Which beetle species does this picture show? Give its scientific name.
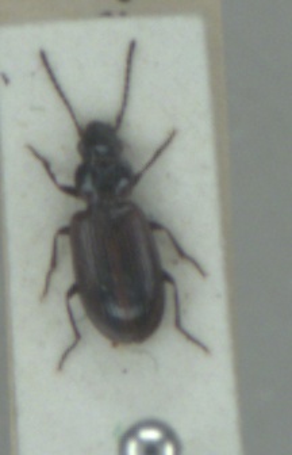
Dicheirotrichus cognatus
